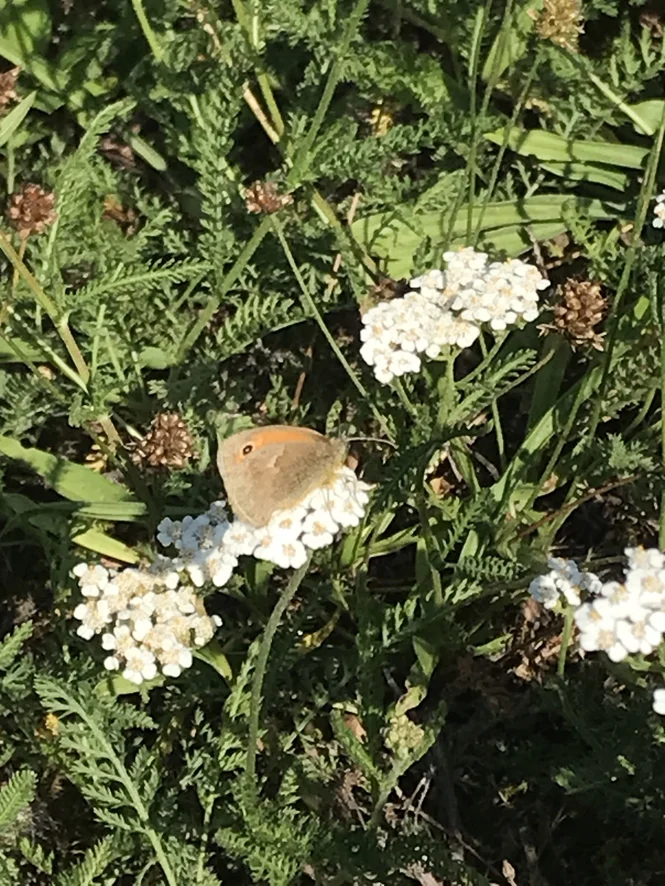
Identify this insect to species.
Coenonympha pamphilus
